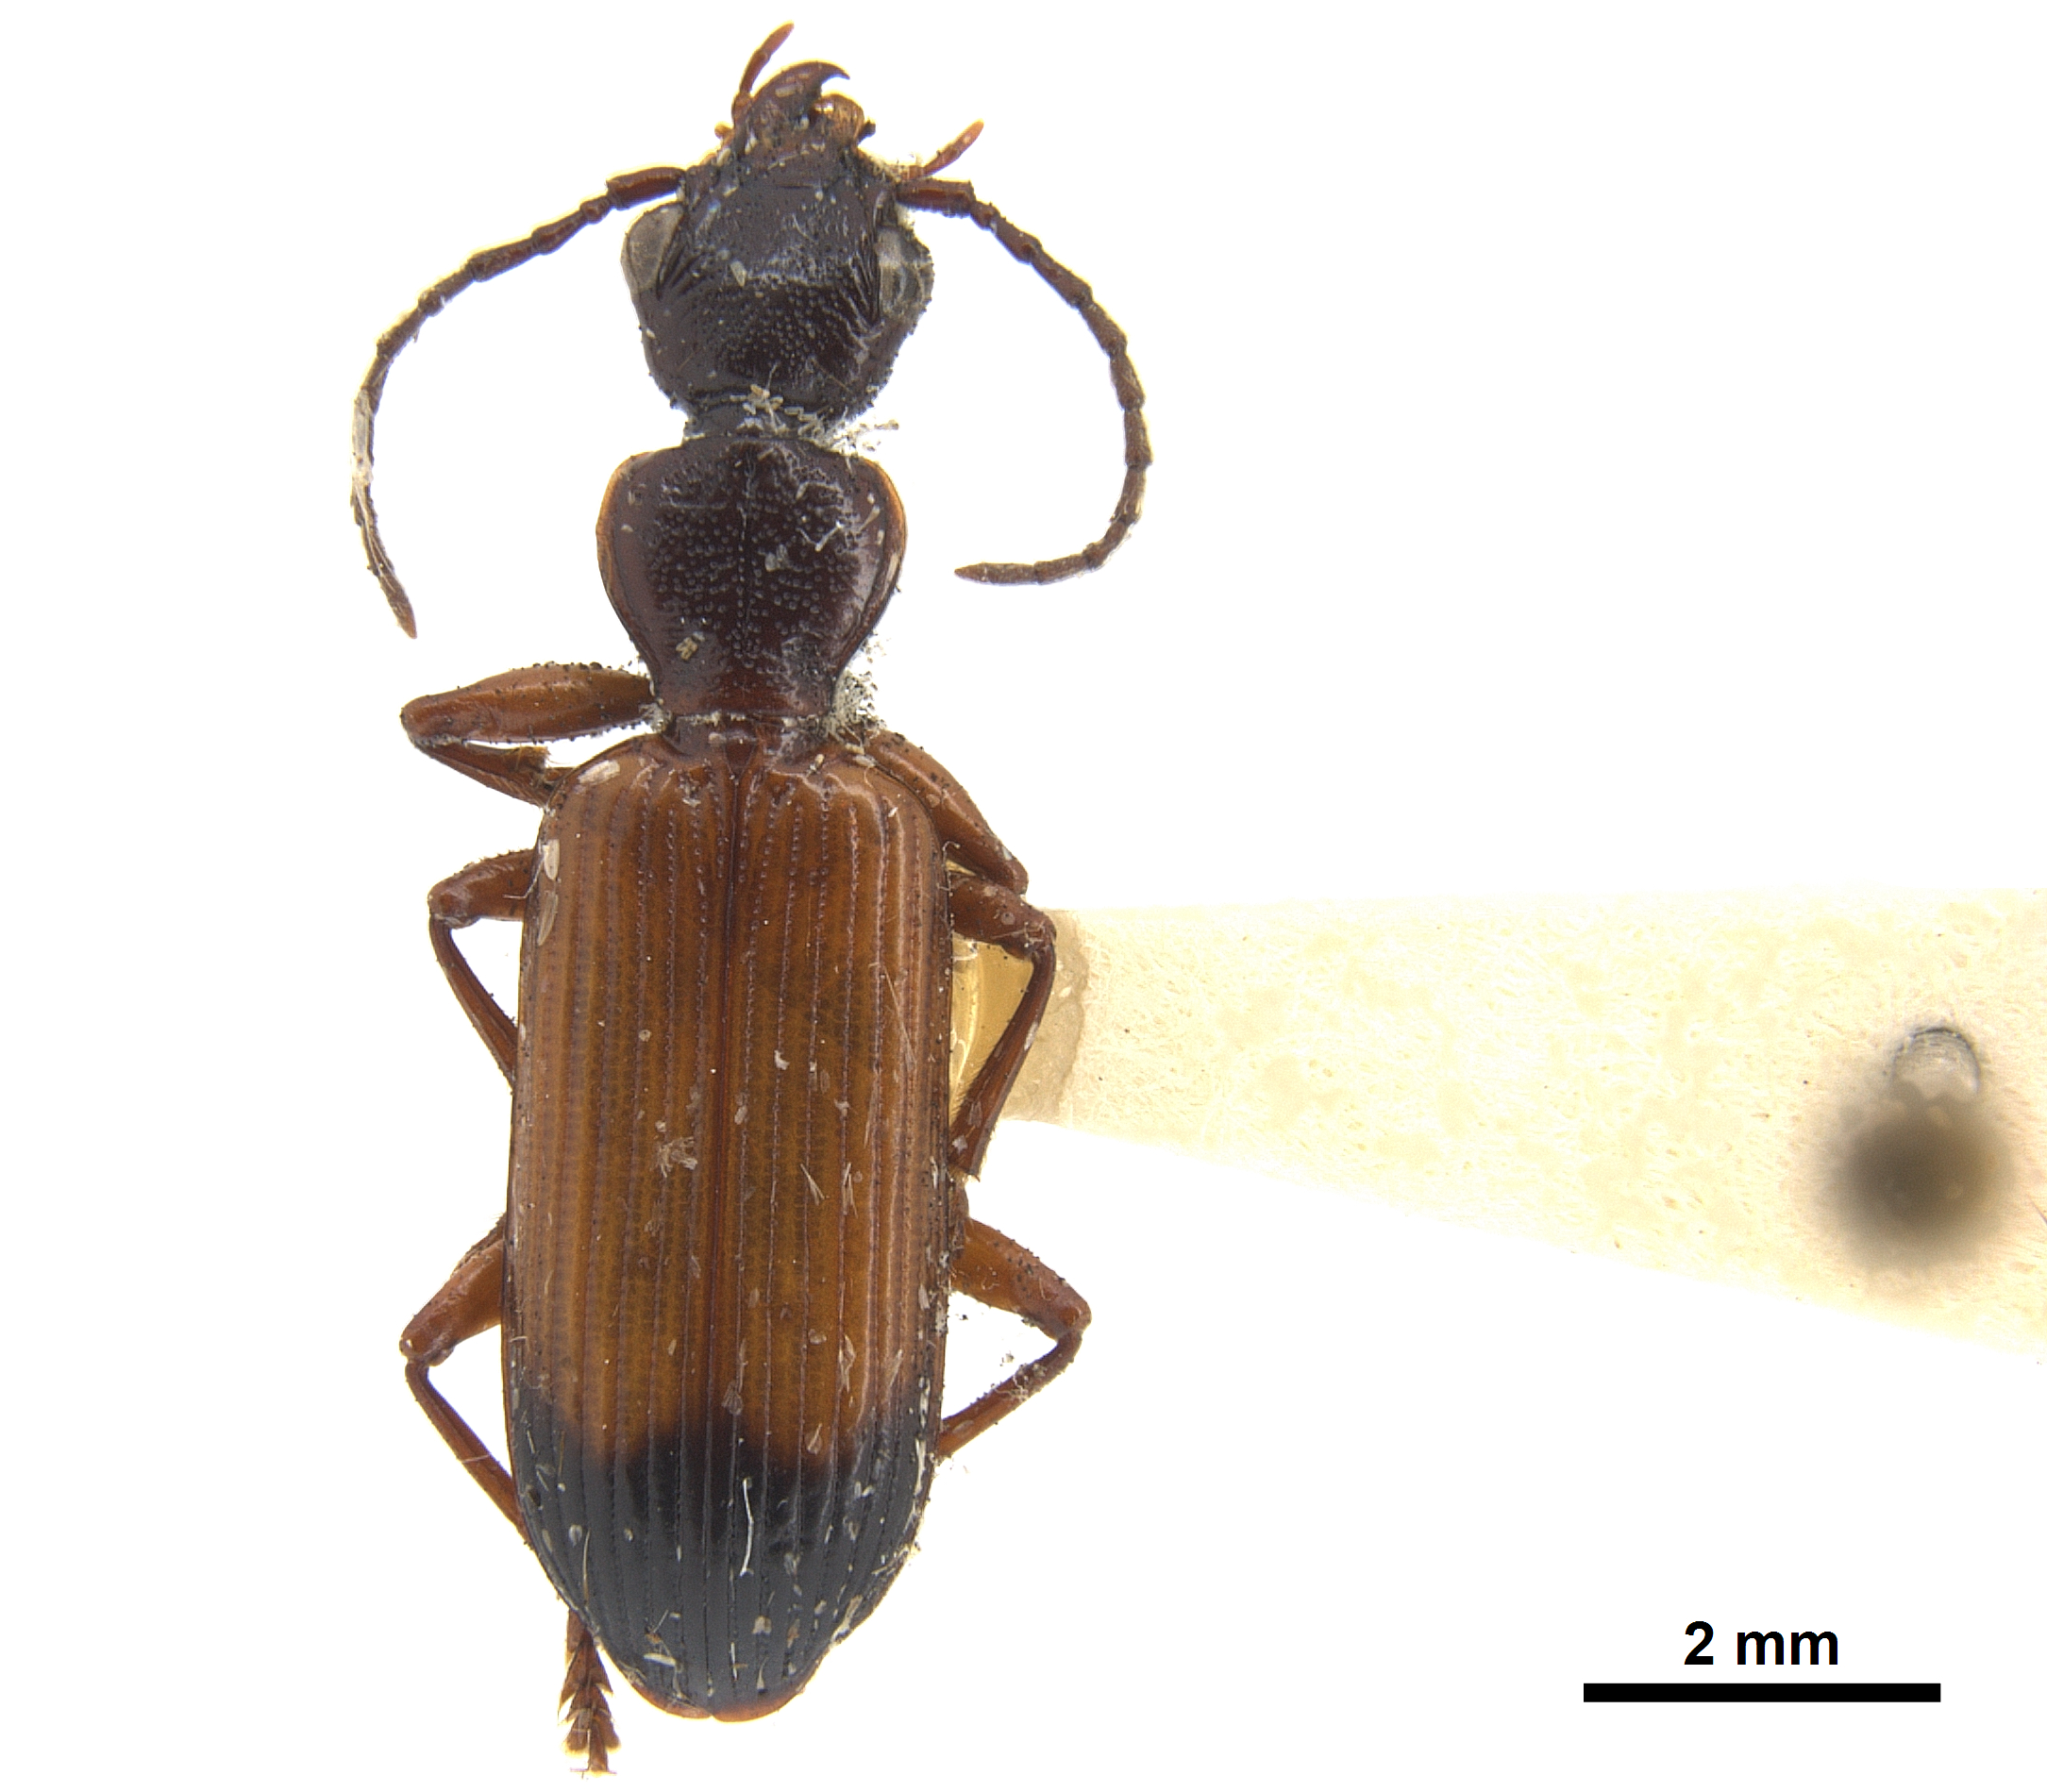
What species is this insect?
Hexagonia scabricollis
